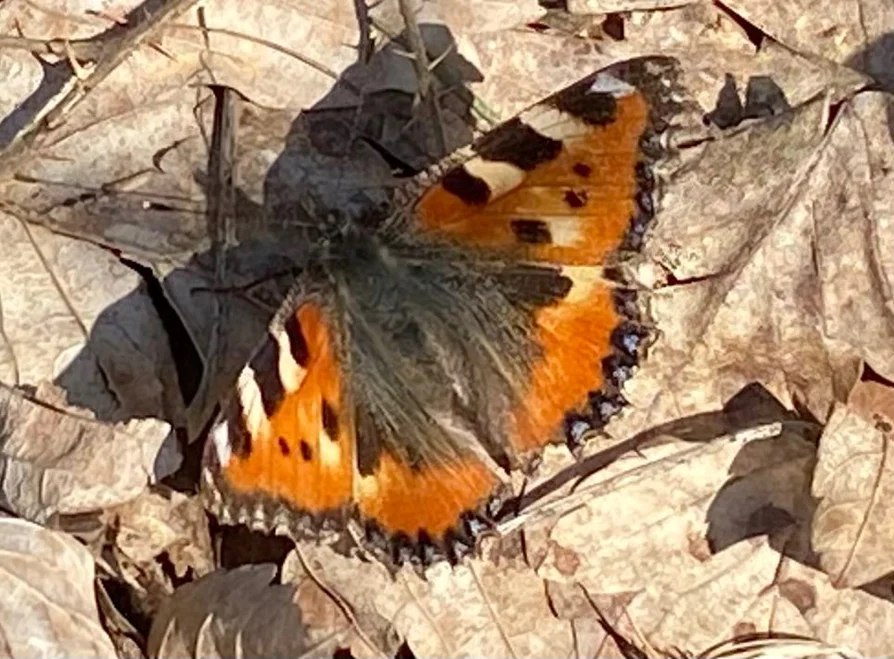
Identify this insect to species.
Aglais urticae
